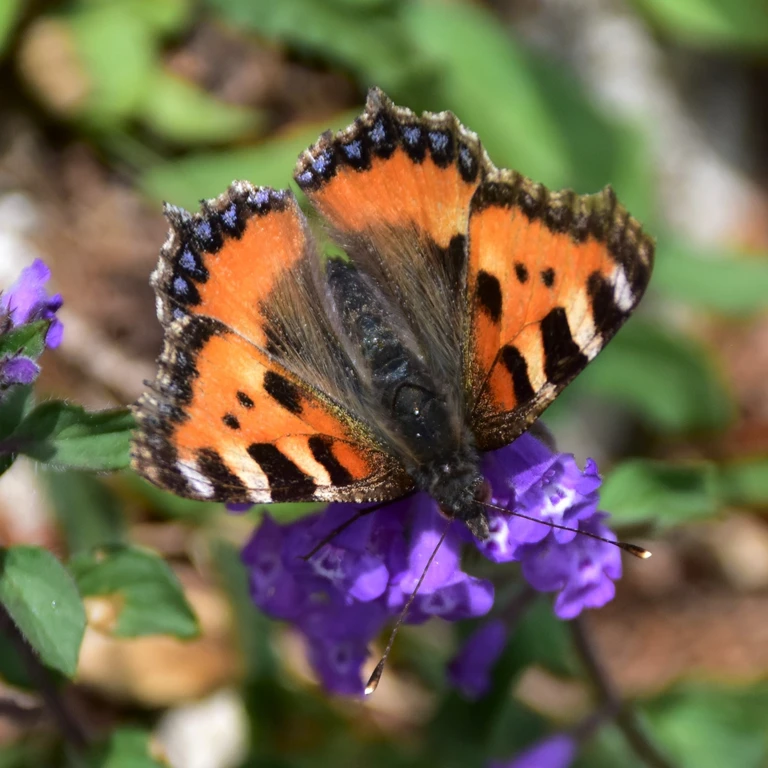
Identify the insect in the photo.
Aglais urticae
